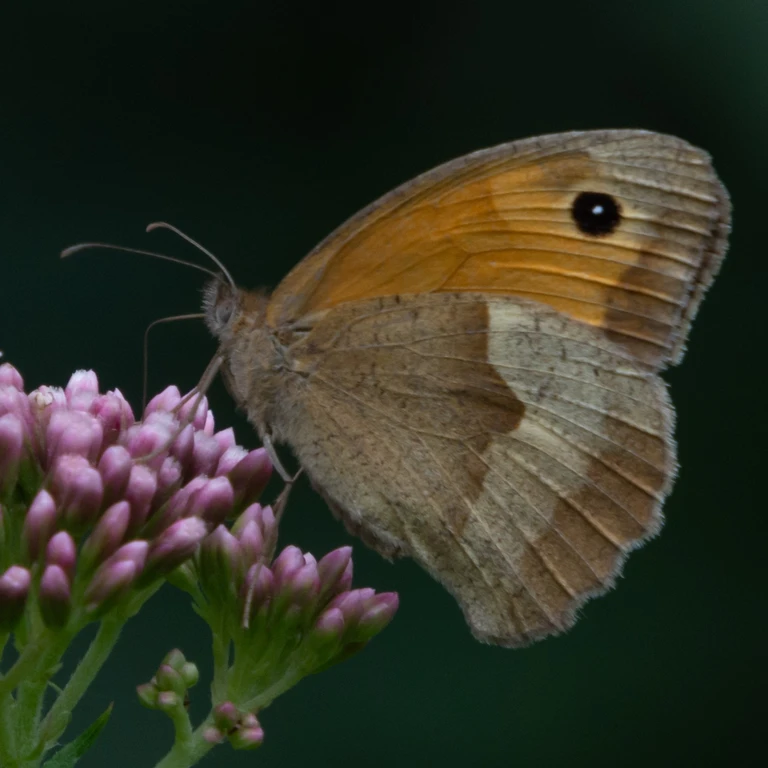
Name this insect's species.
Maniola jurtina
